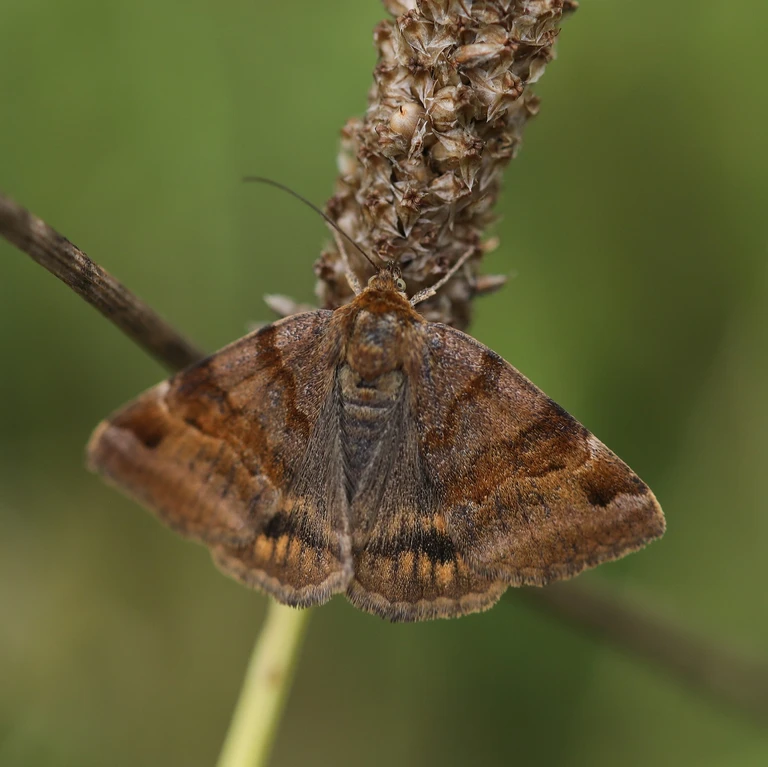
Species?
Euclidia glyphica
